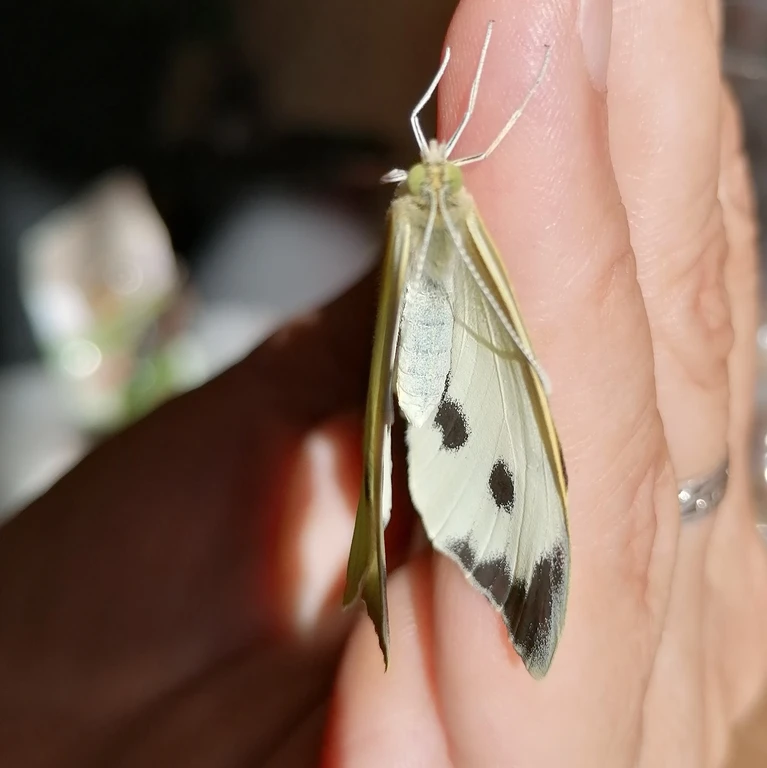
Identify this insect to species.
Pieris brassicae
